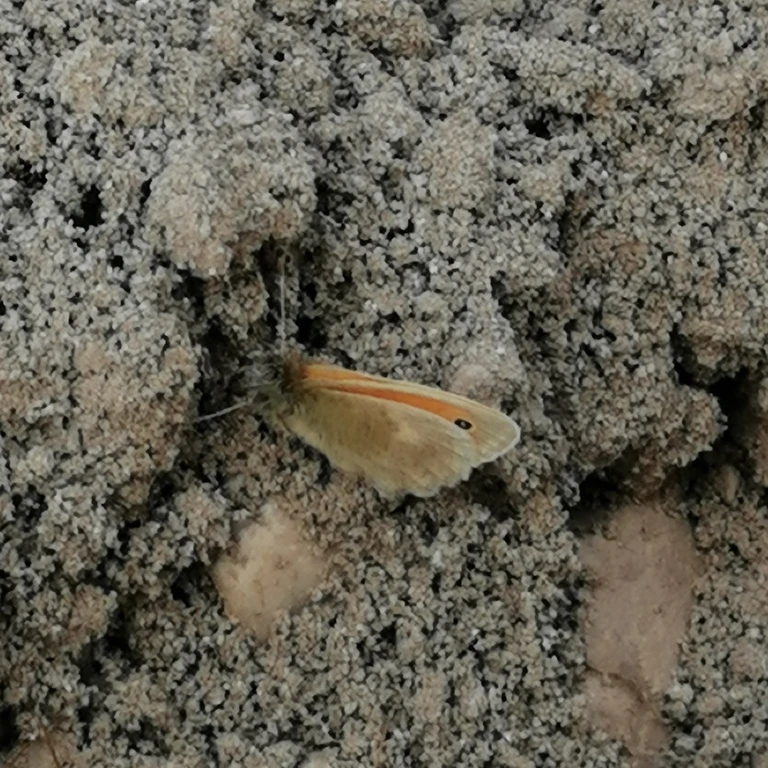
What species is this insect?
Coenonympha pamphilus
